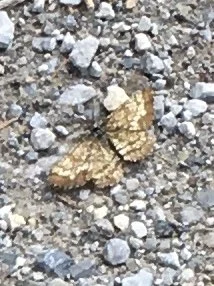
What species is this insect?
Ematurga atomaria
